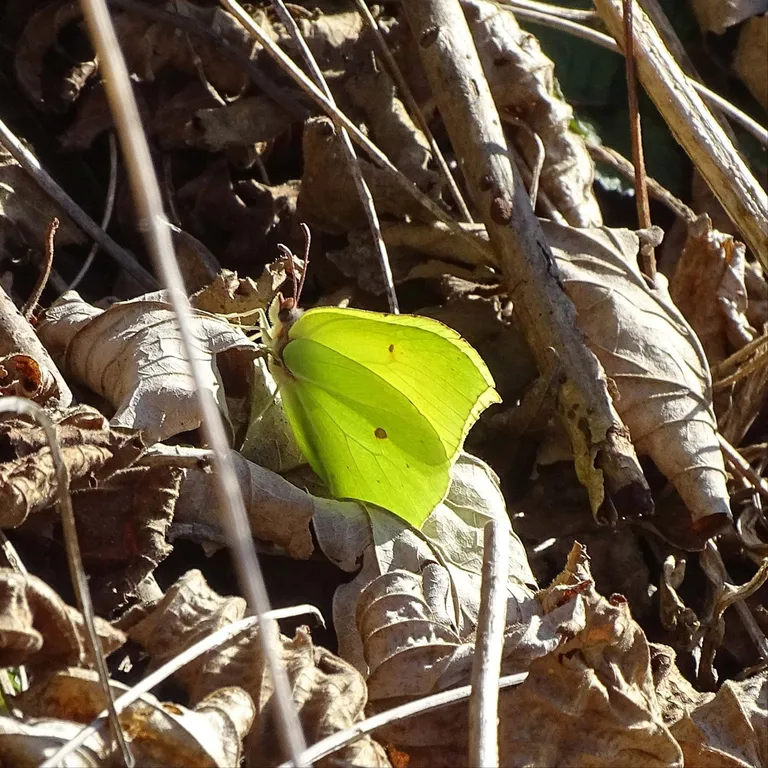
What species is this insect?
Gonepteryx rhamni
